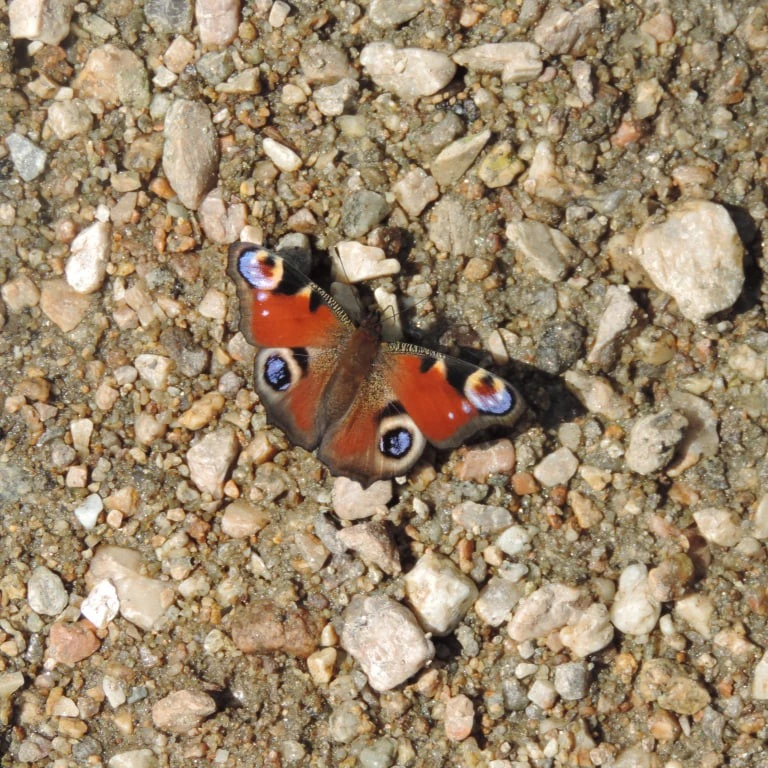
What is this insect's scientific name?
Aglais io
